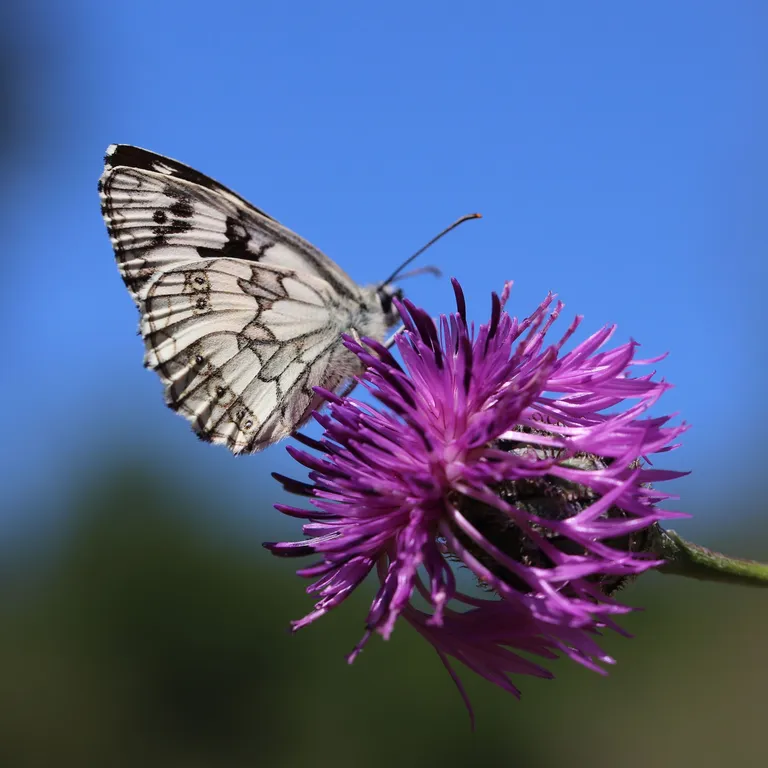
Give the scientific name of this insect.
Melanargia galathea
